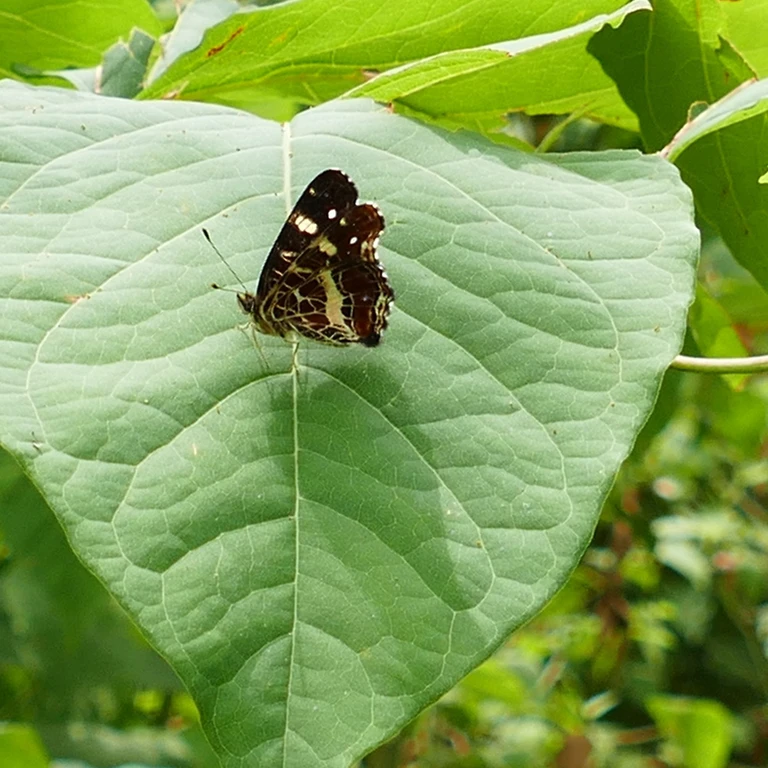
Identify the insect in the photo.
Araschnia levana
